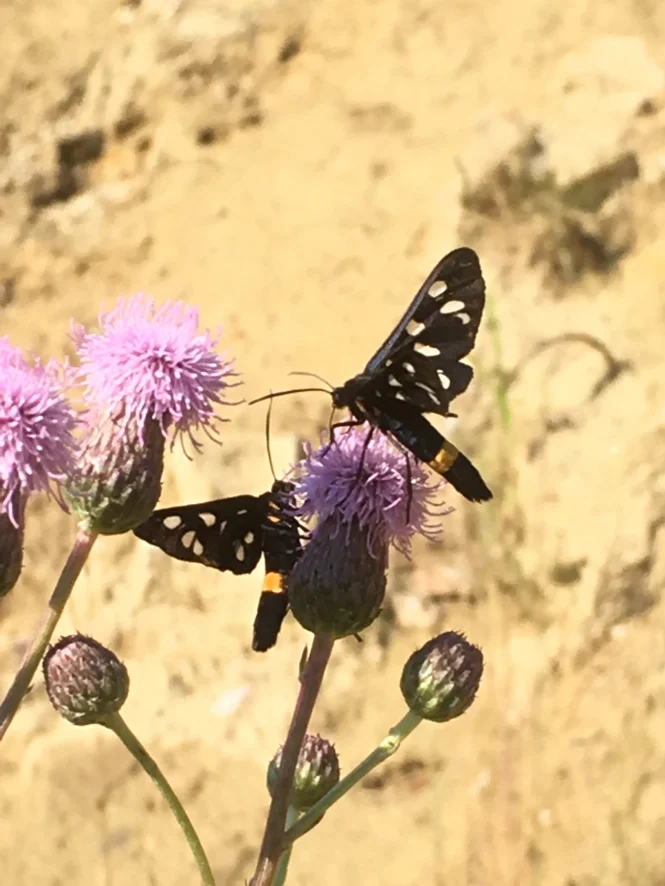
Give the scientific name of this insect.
Amata phegea
